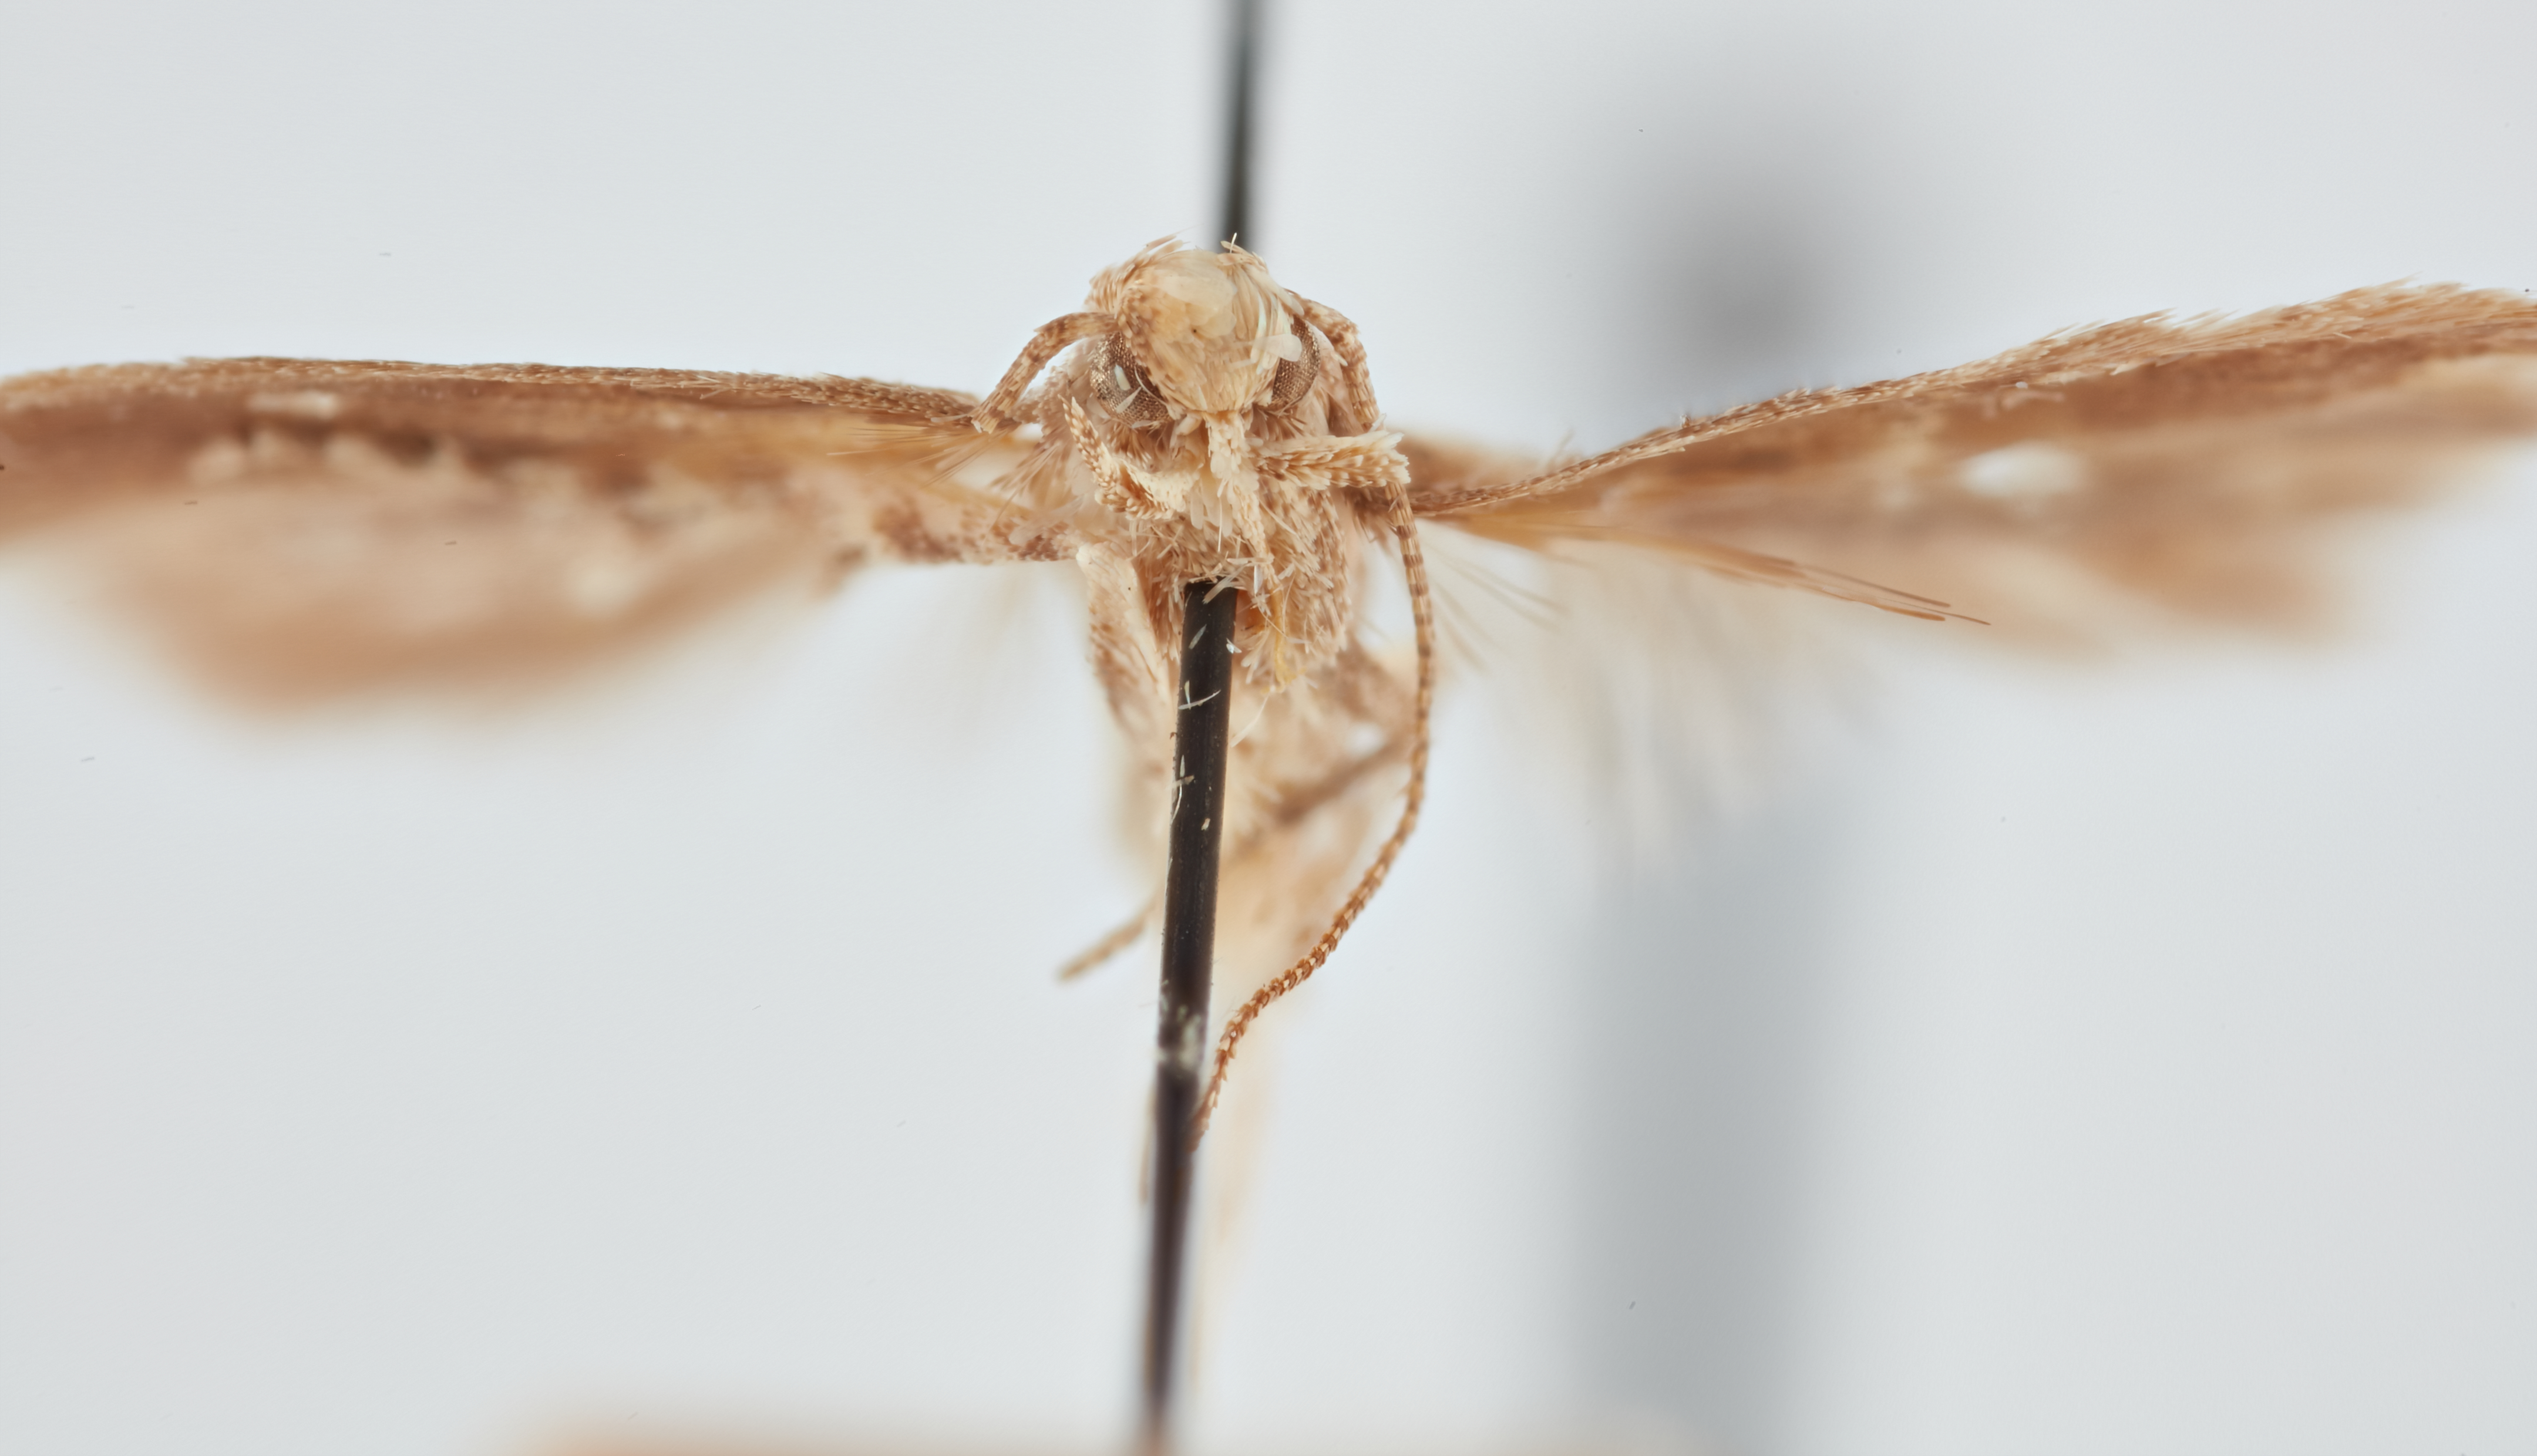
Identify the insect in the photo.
Keiferia lycopersicella
